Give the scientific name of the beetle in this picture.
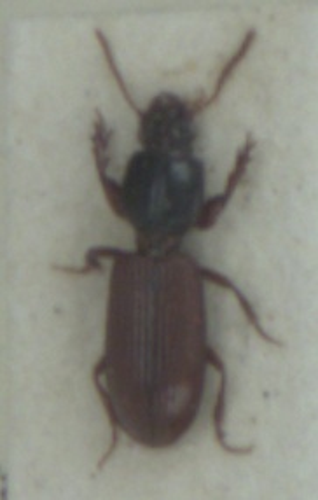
Clivina collaris
